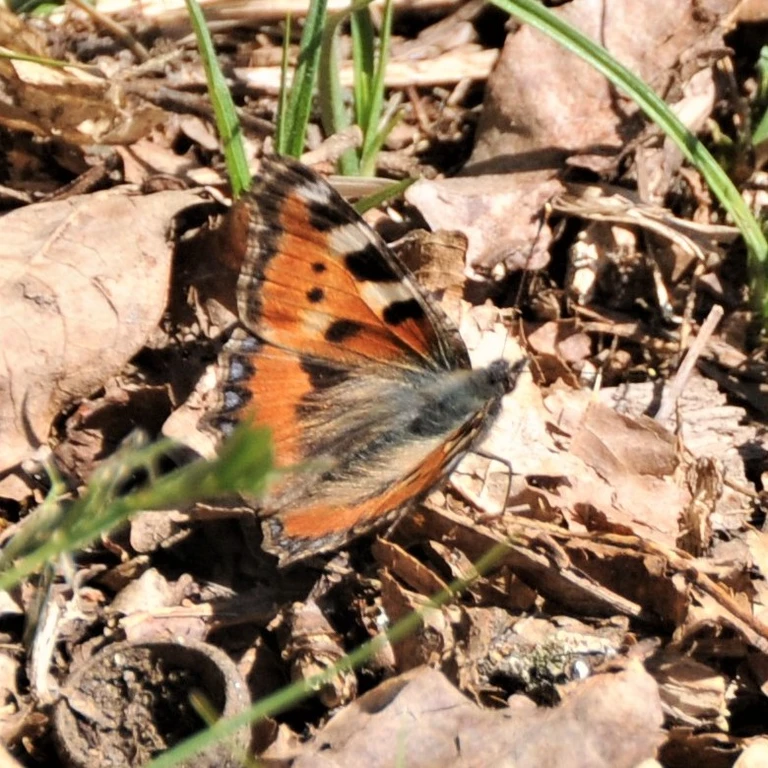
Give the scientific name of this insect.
Aglais urticae
